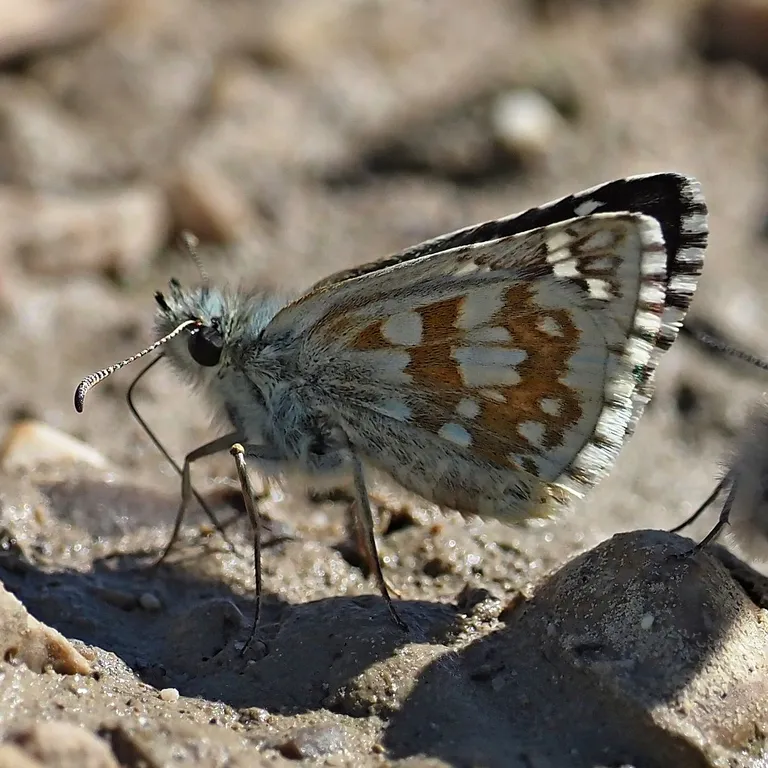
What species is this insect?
Pyrgus carthami (also Pyrgus fritillarius)
